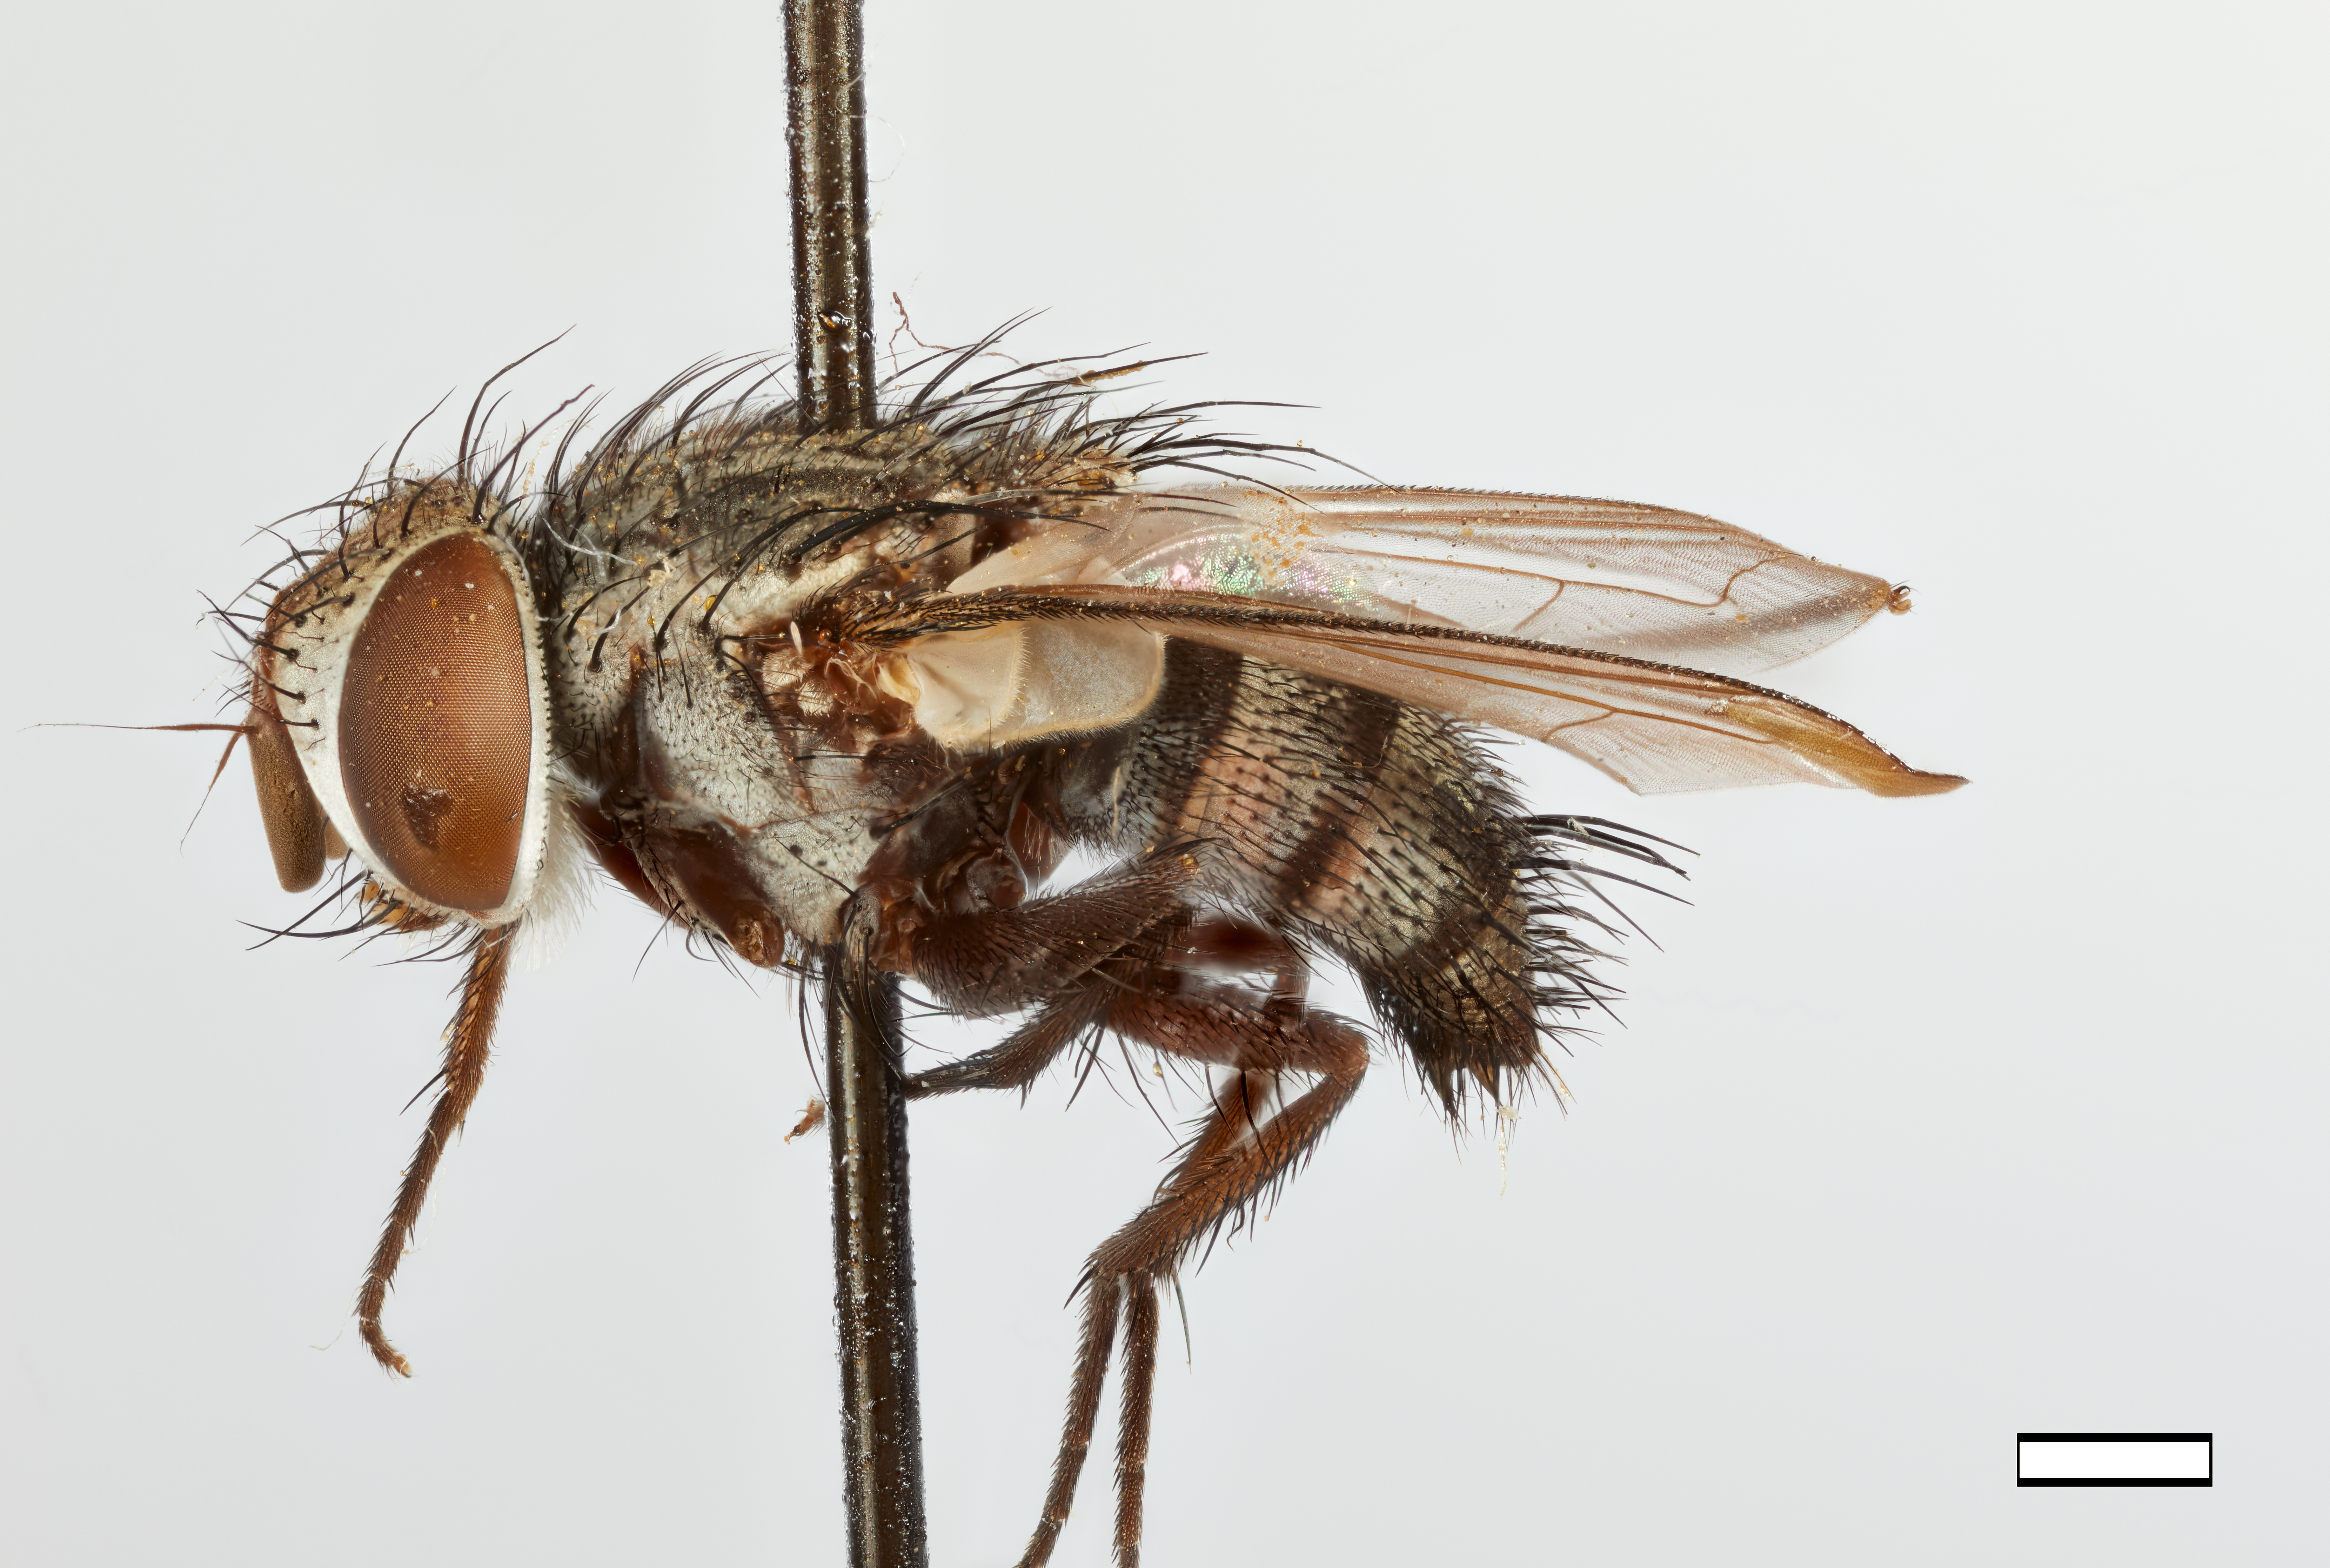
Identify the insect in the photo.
Eutritochaeta carpocapsae
